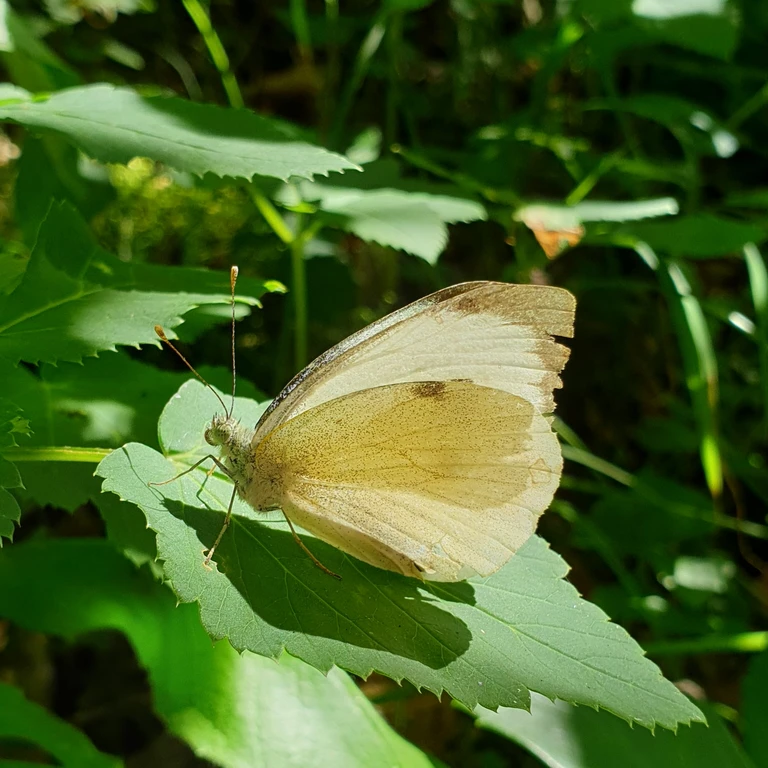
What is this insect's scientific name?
Pieris brassicae
